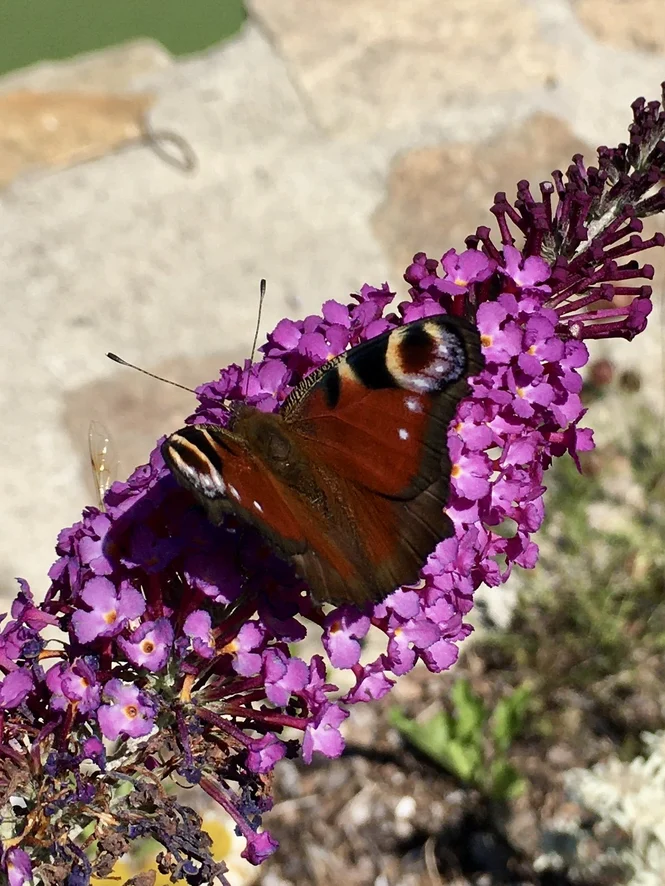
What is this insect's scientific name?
Aglais io
